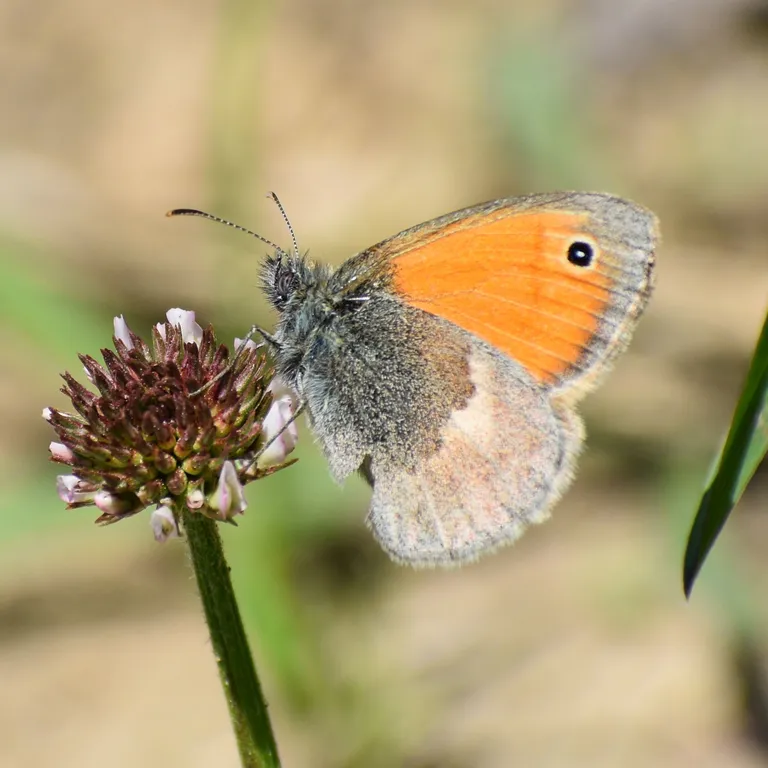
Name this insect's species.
Coenonympha pamphilus
